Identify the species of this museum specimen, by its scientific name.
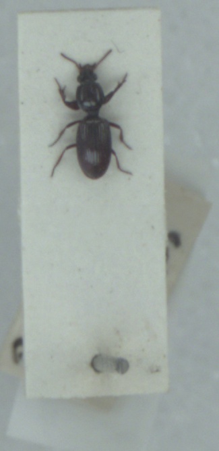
Dyschirius impunctipennis
